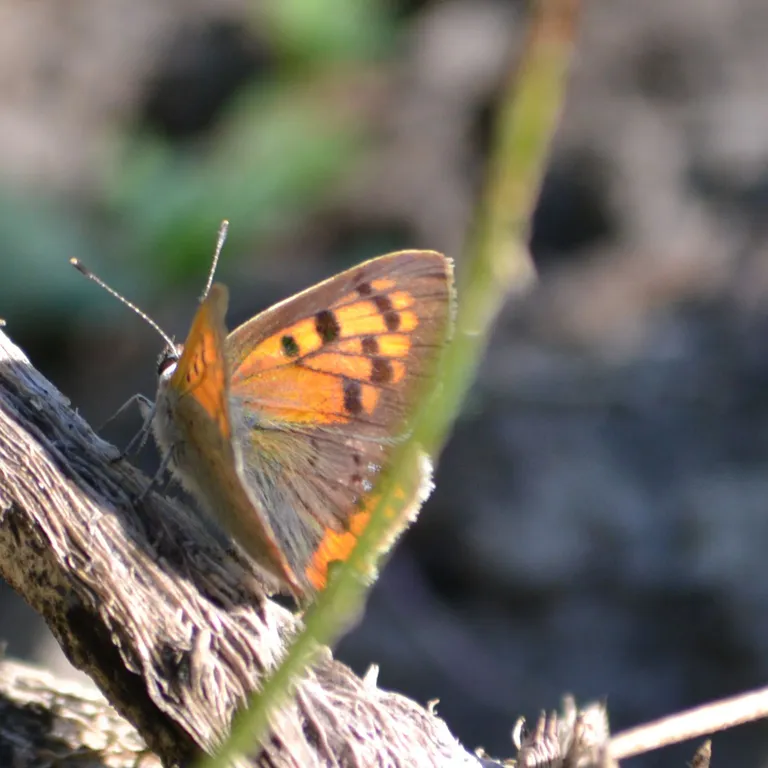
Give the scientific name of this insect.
Lycaena phlaeas
